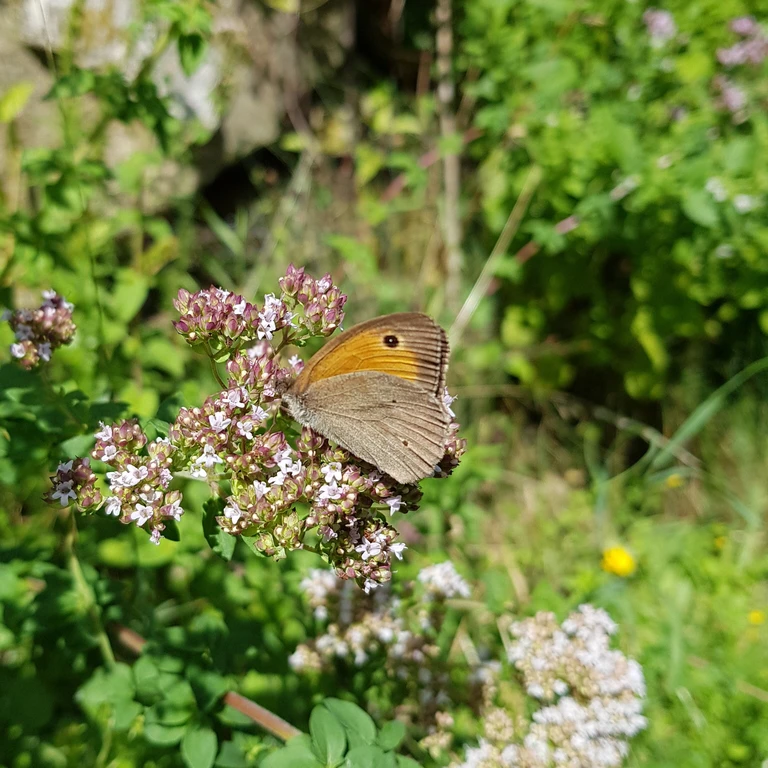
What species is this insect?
Maniola jurtina
